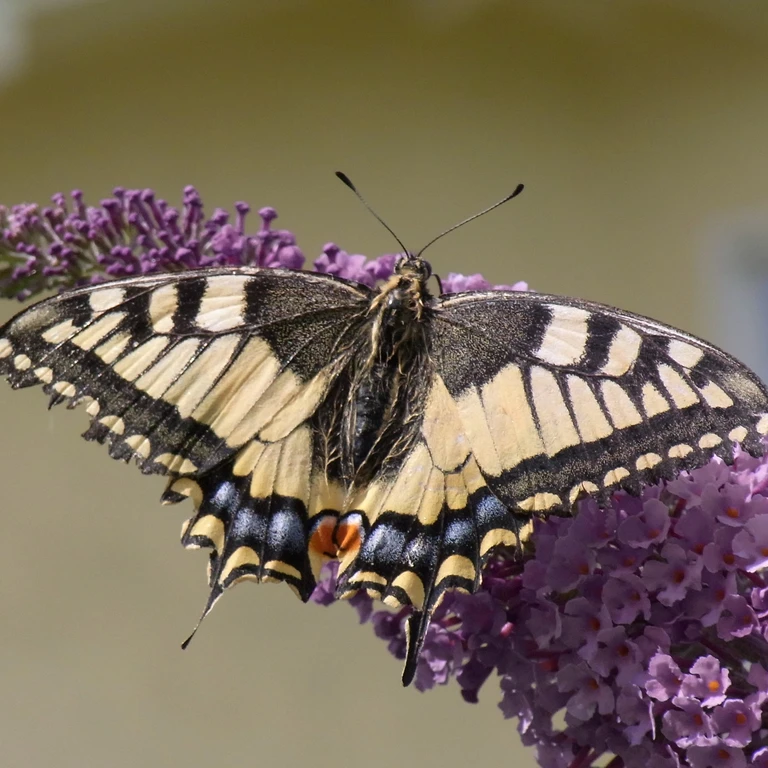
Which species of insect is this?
Papilio machaon
